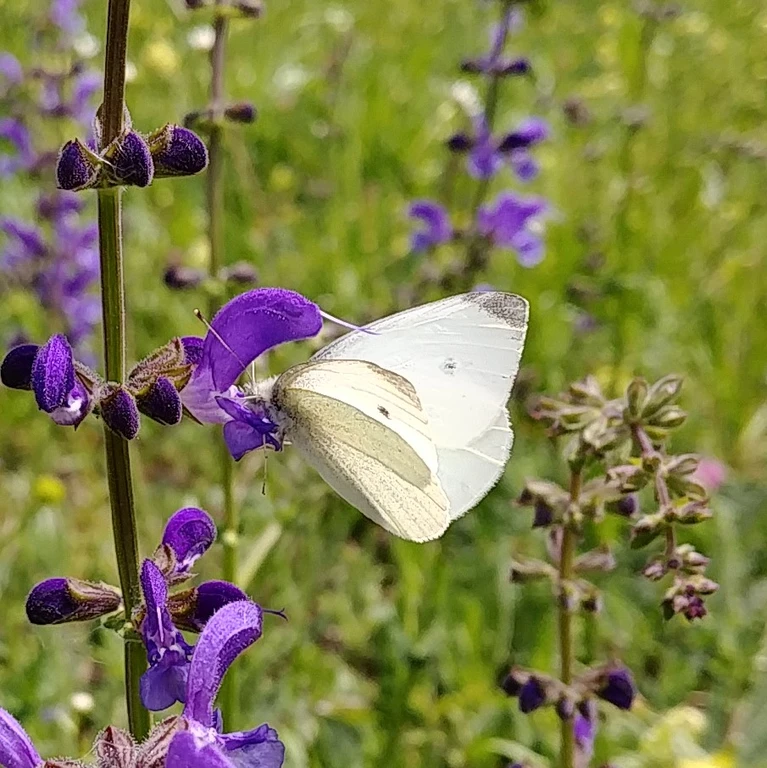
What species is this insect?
Pieris rapae
